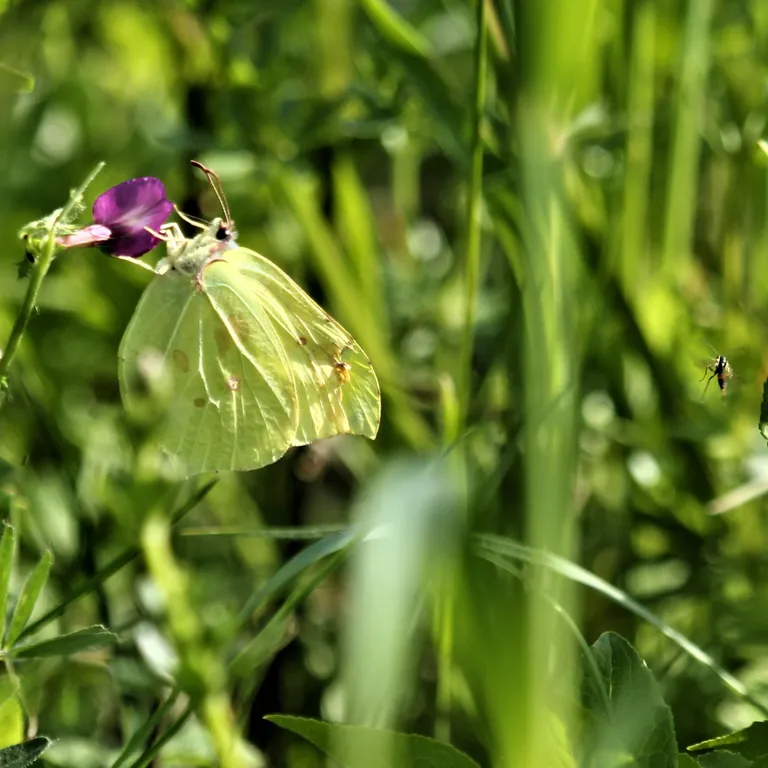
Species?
Gonepteryx rhamni
